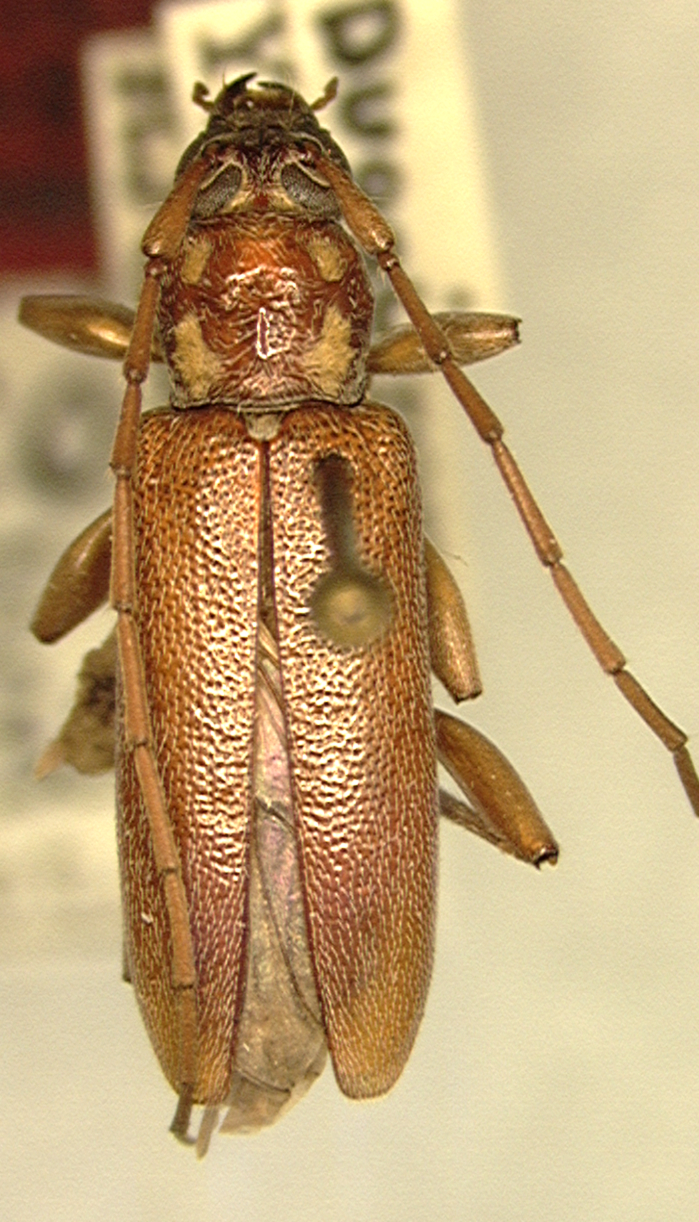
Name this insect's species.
Ceresium guttaticolle
